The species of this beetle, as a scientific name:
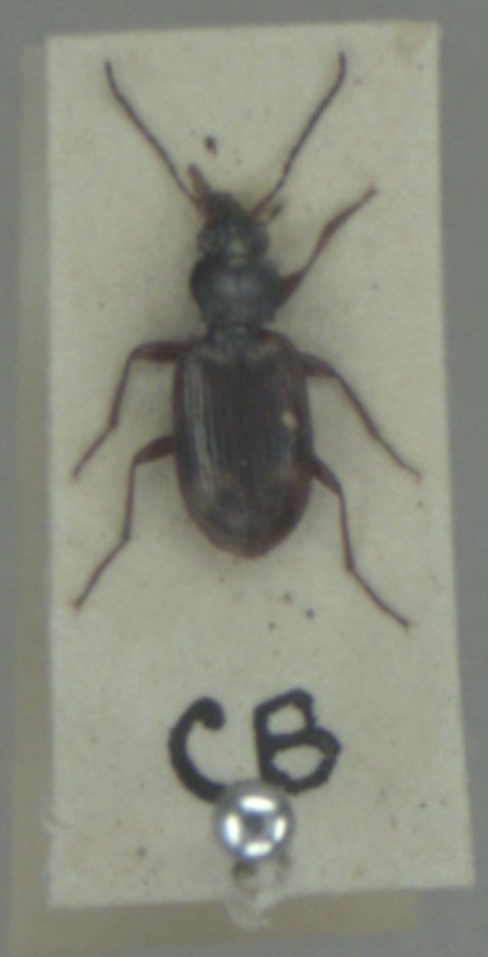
Bembidion dentellum
